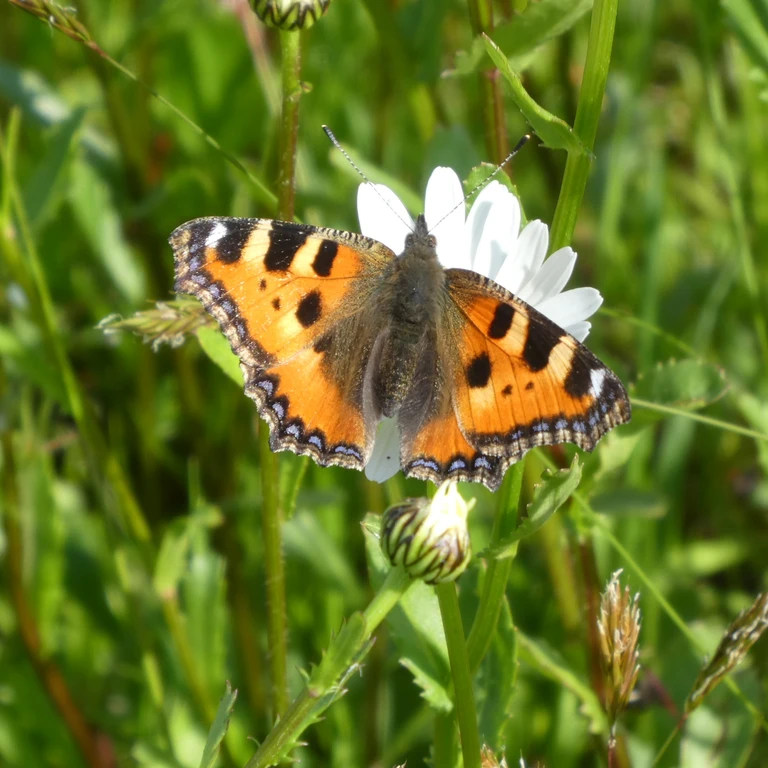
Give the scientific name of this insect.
Aglais urticae
